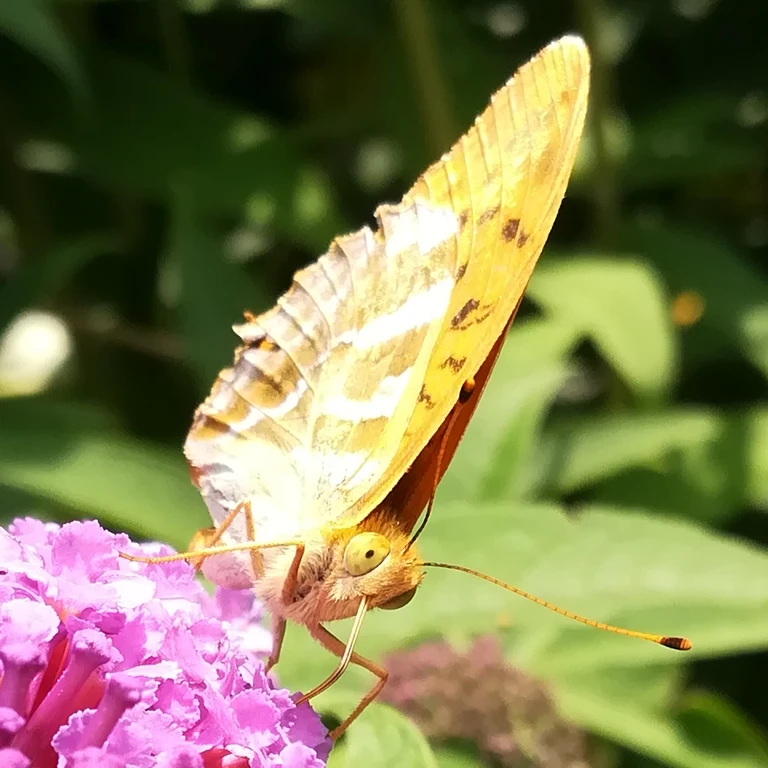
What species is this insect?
Argynnis paphia
